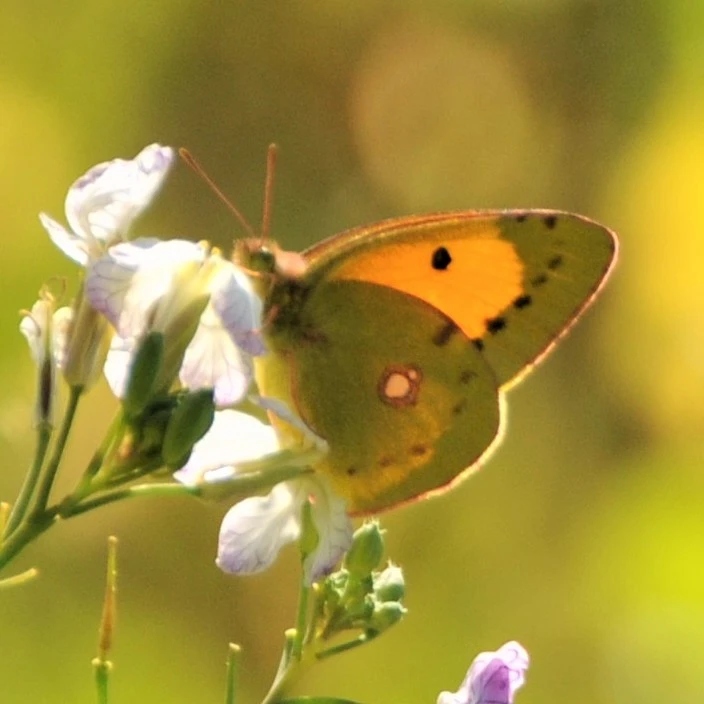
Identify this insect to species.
Colias croceus
